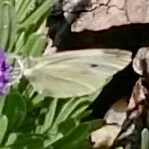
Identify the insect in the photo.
Pieris rapae
